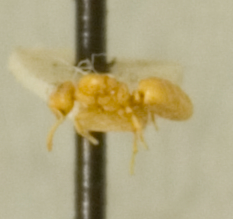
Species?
Acropyga wheeleri
